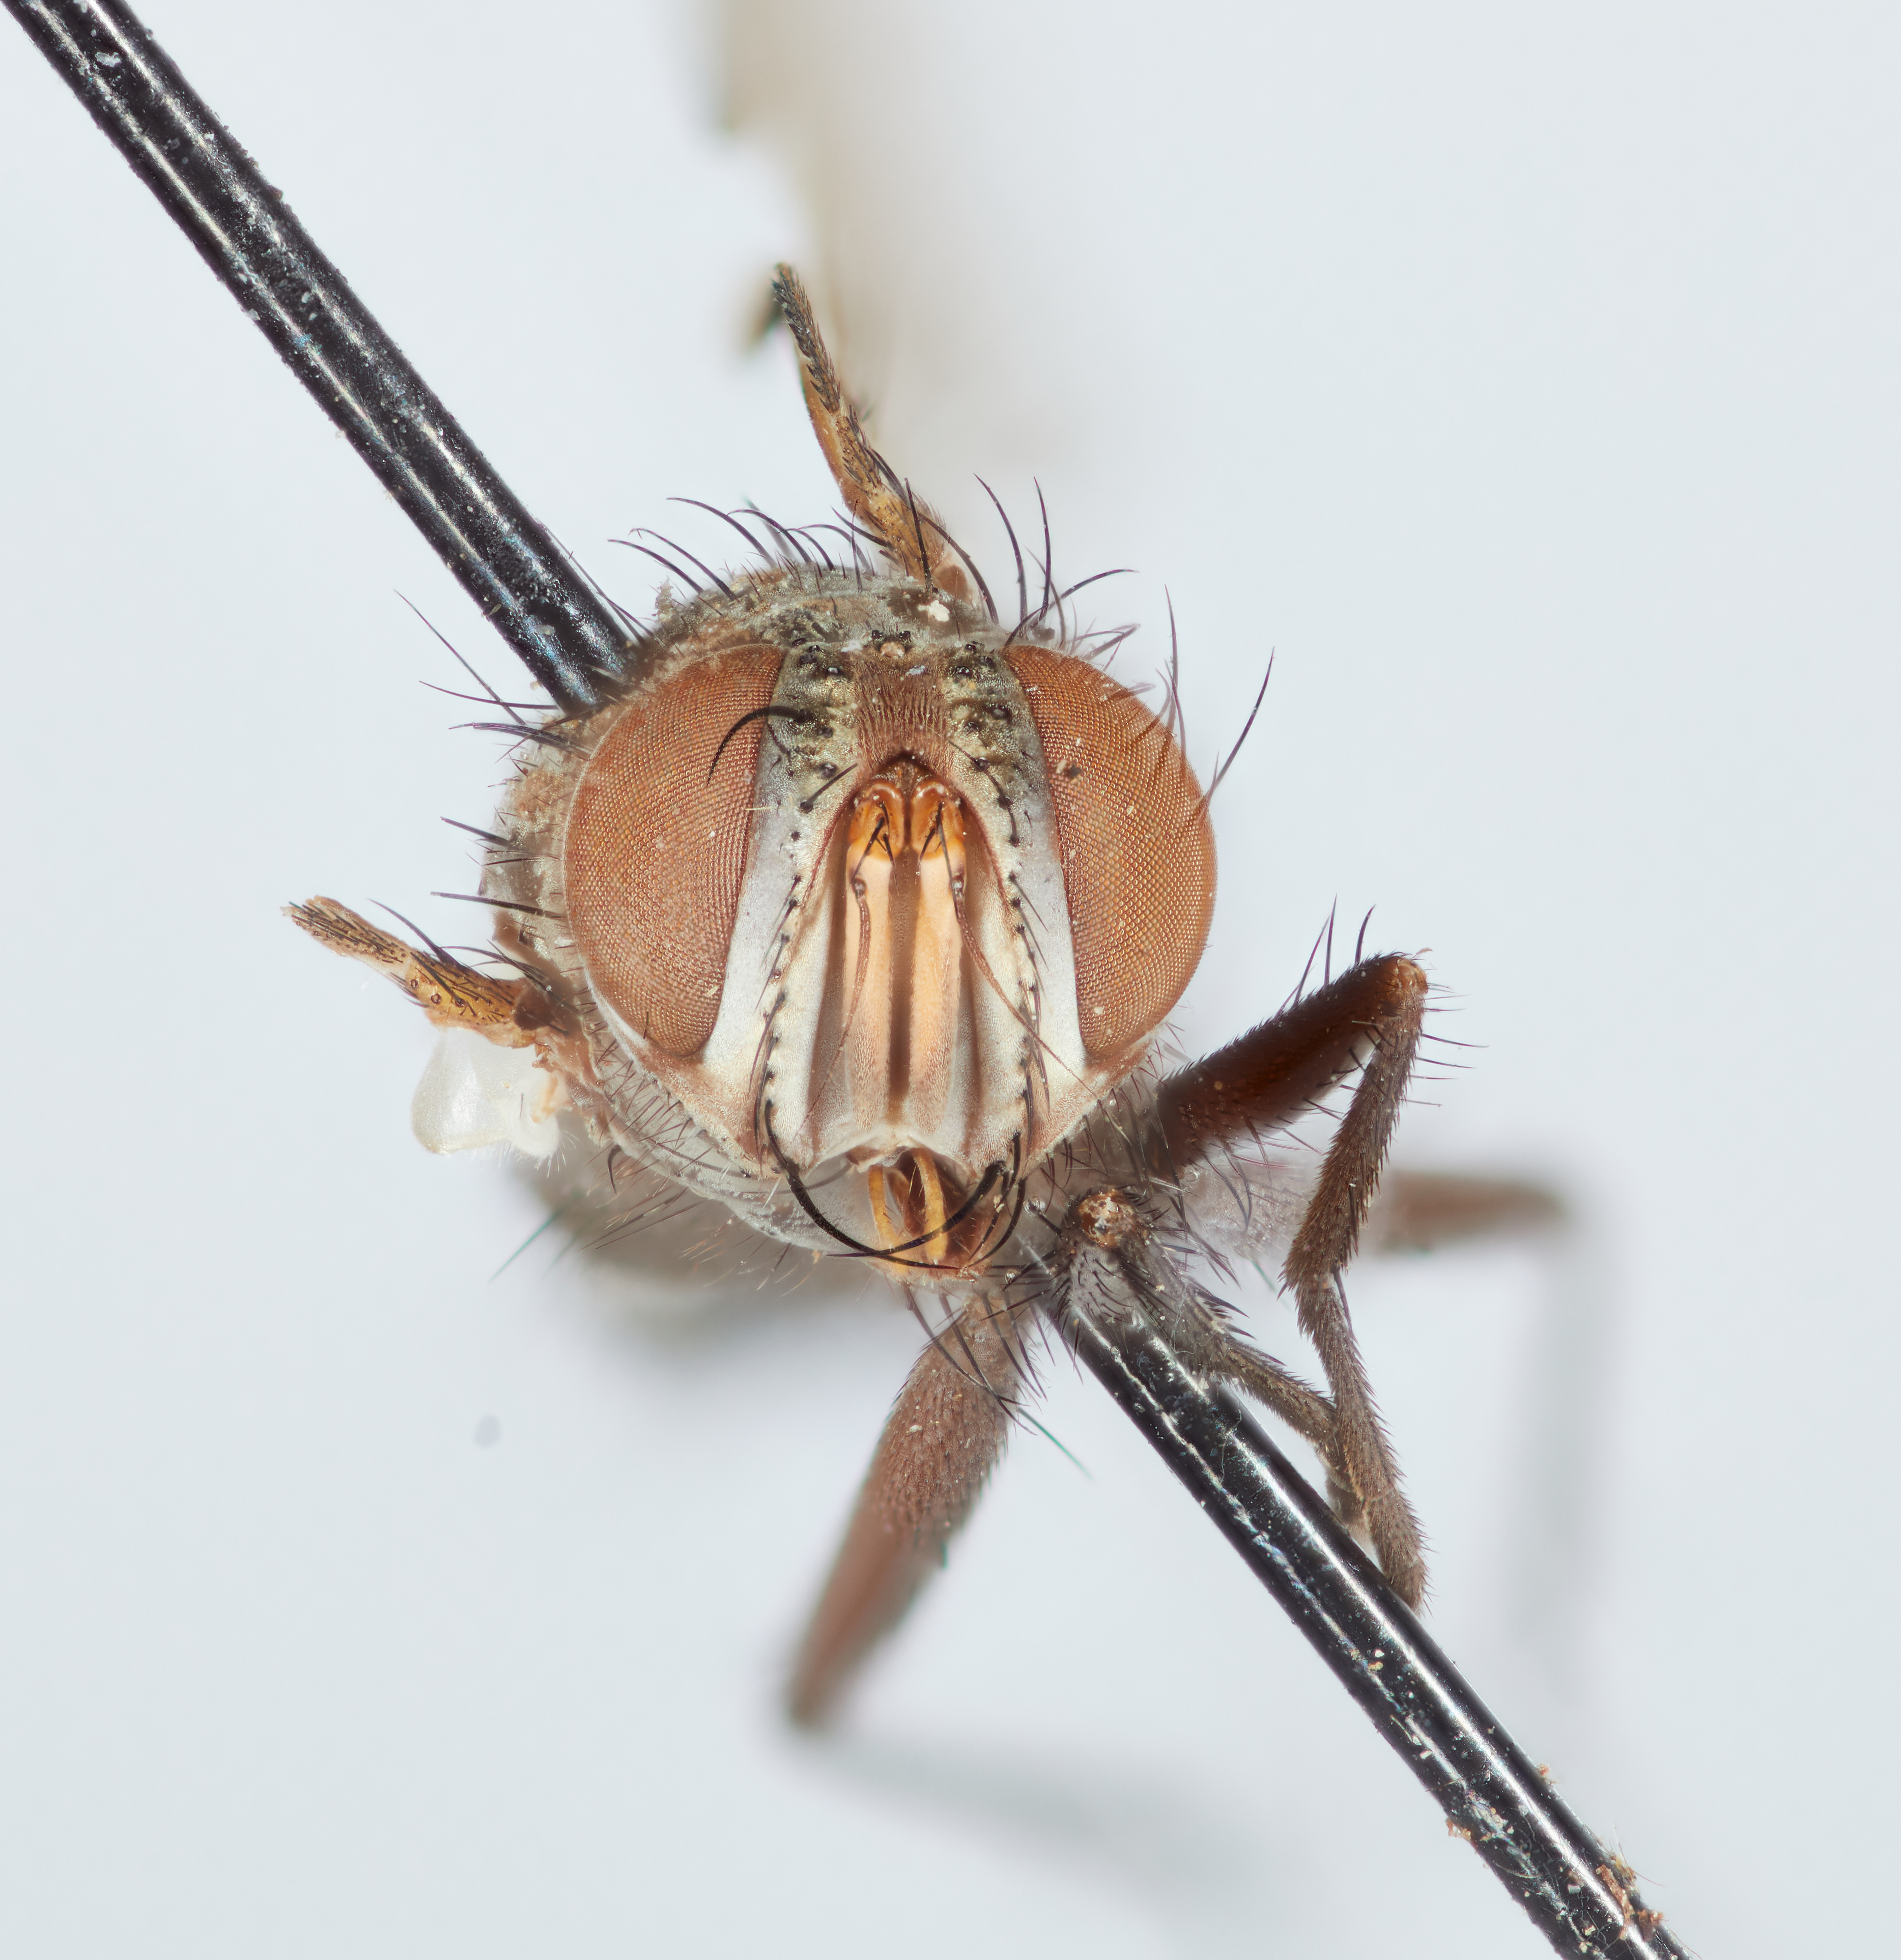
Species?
Admontia tarsalis
